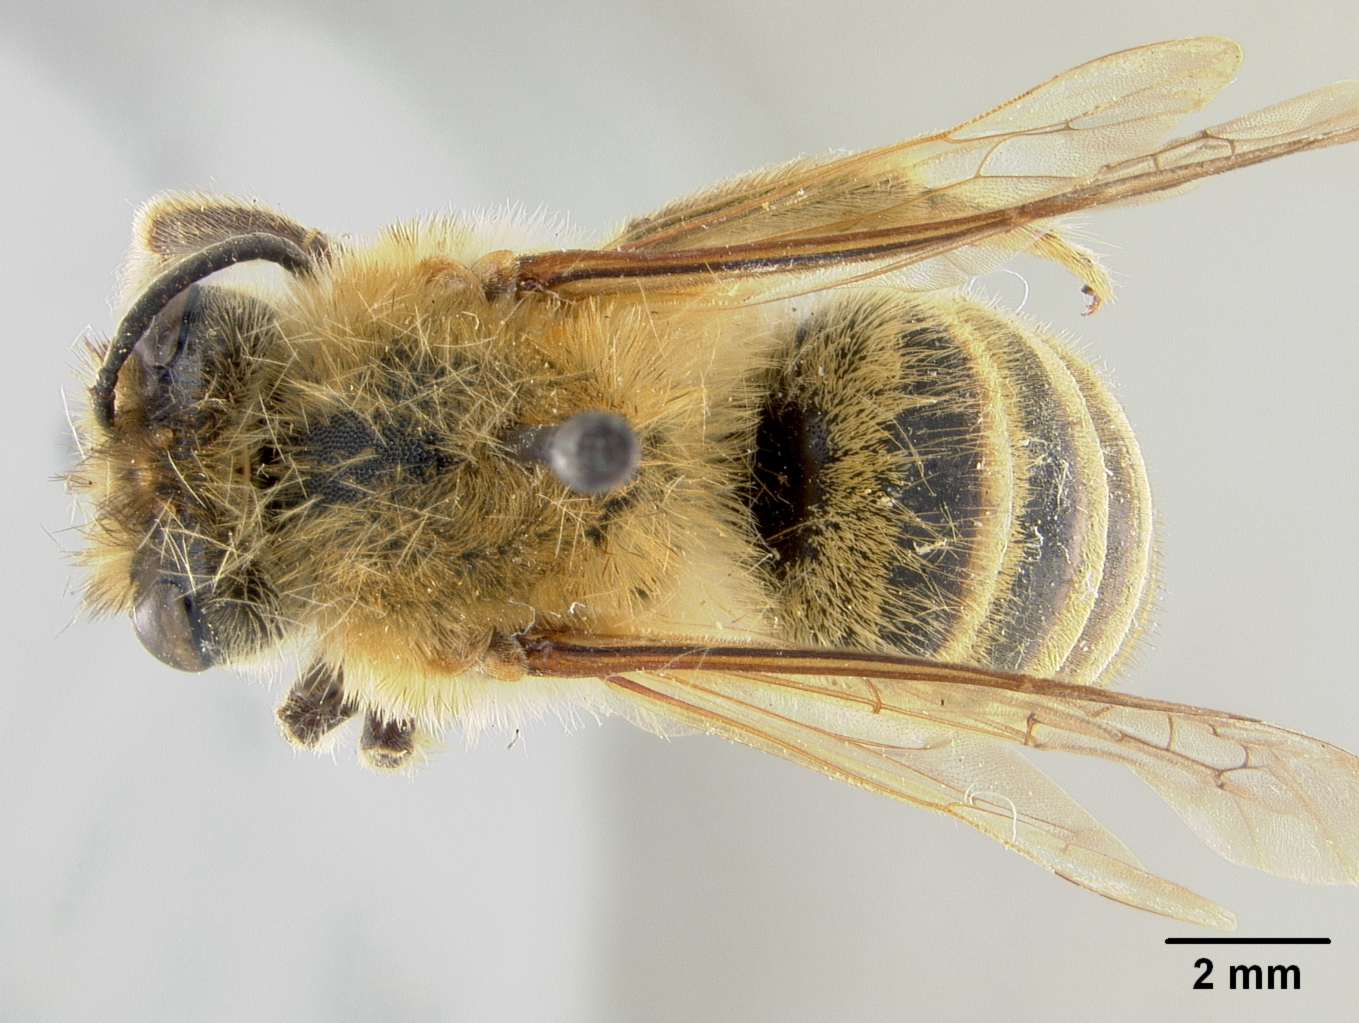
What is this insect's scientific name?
Colletes gigas
